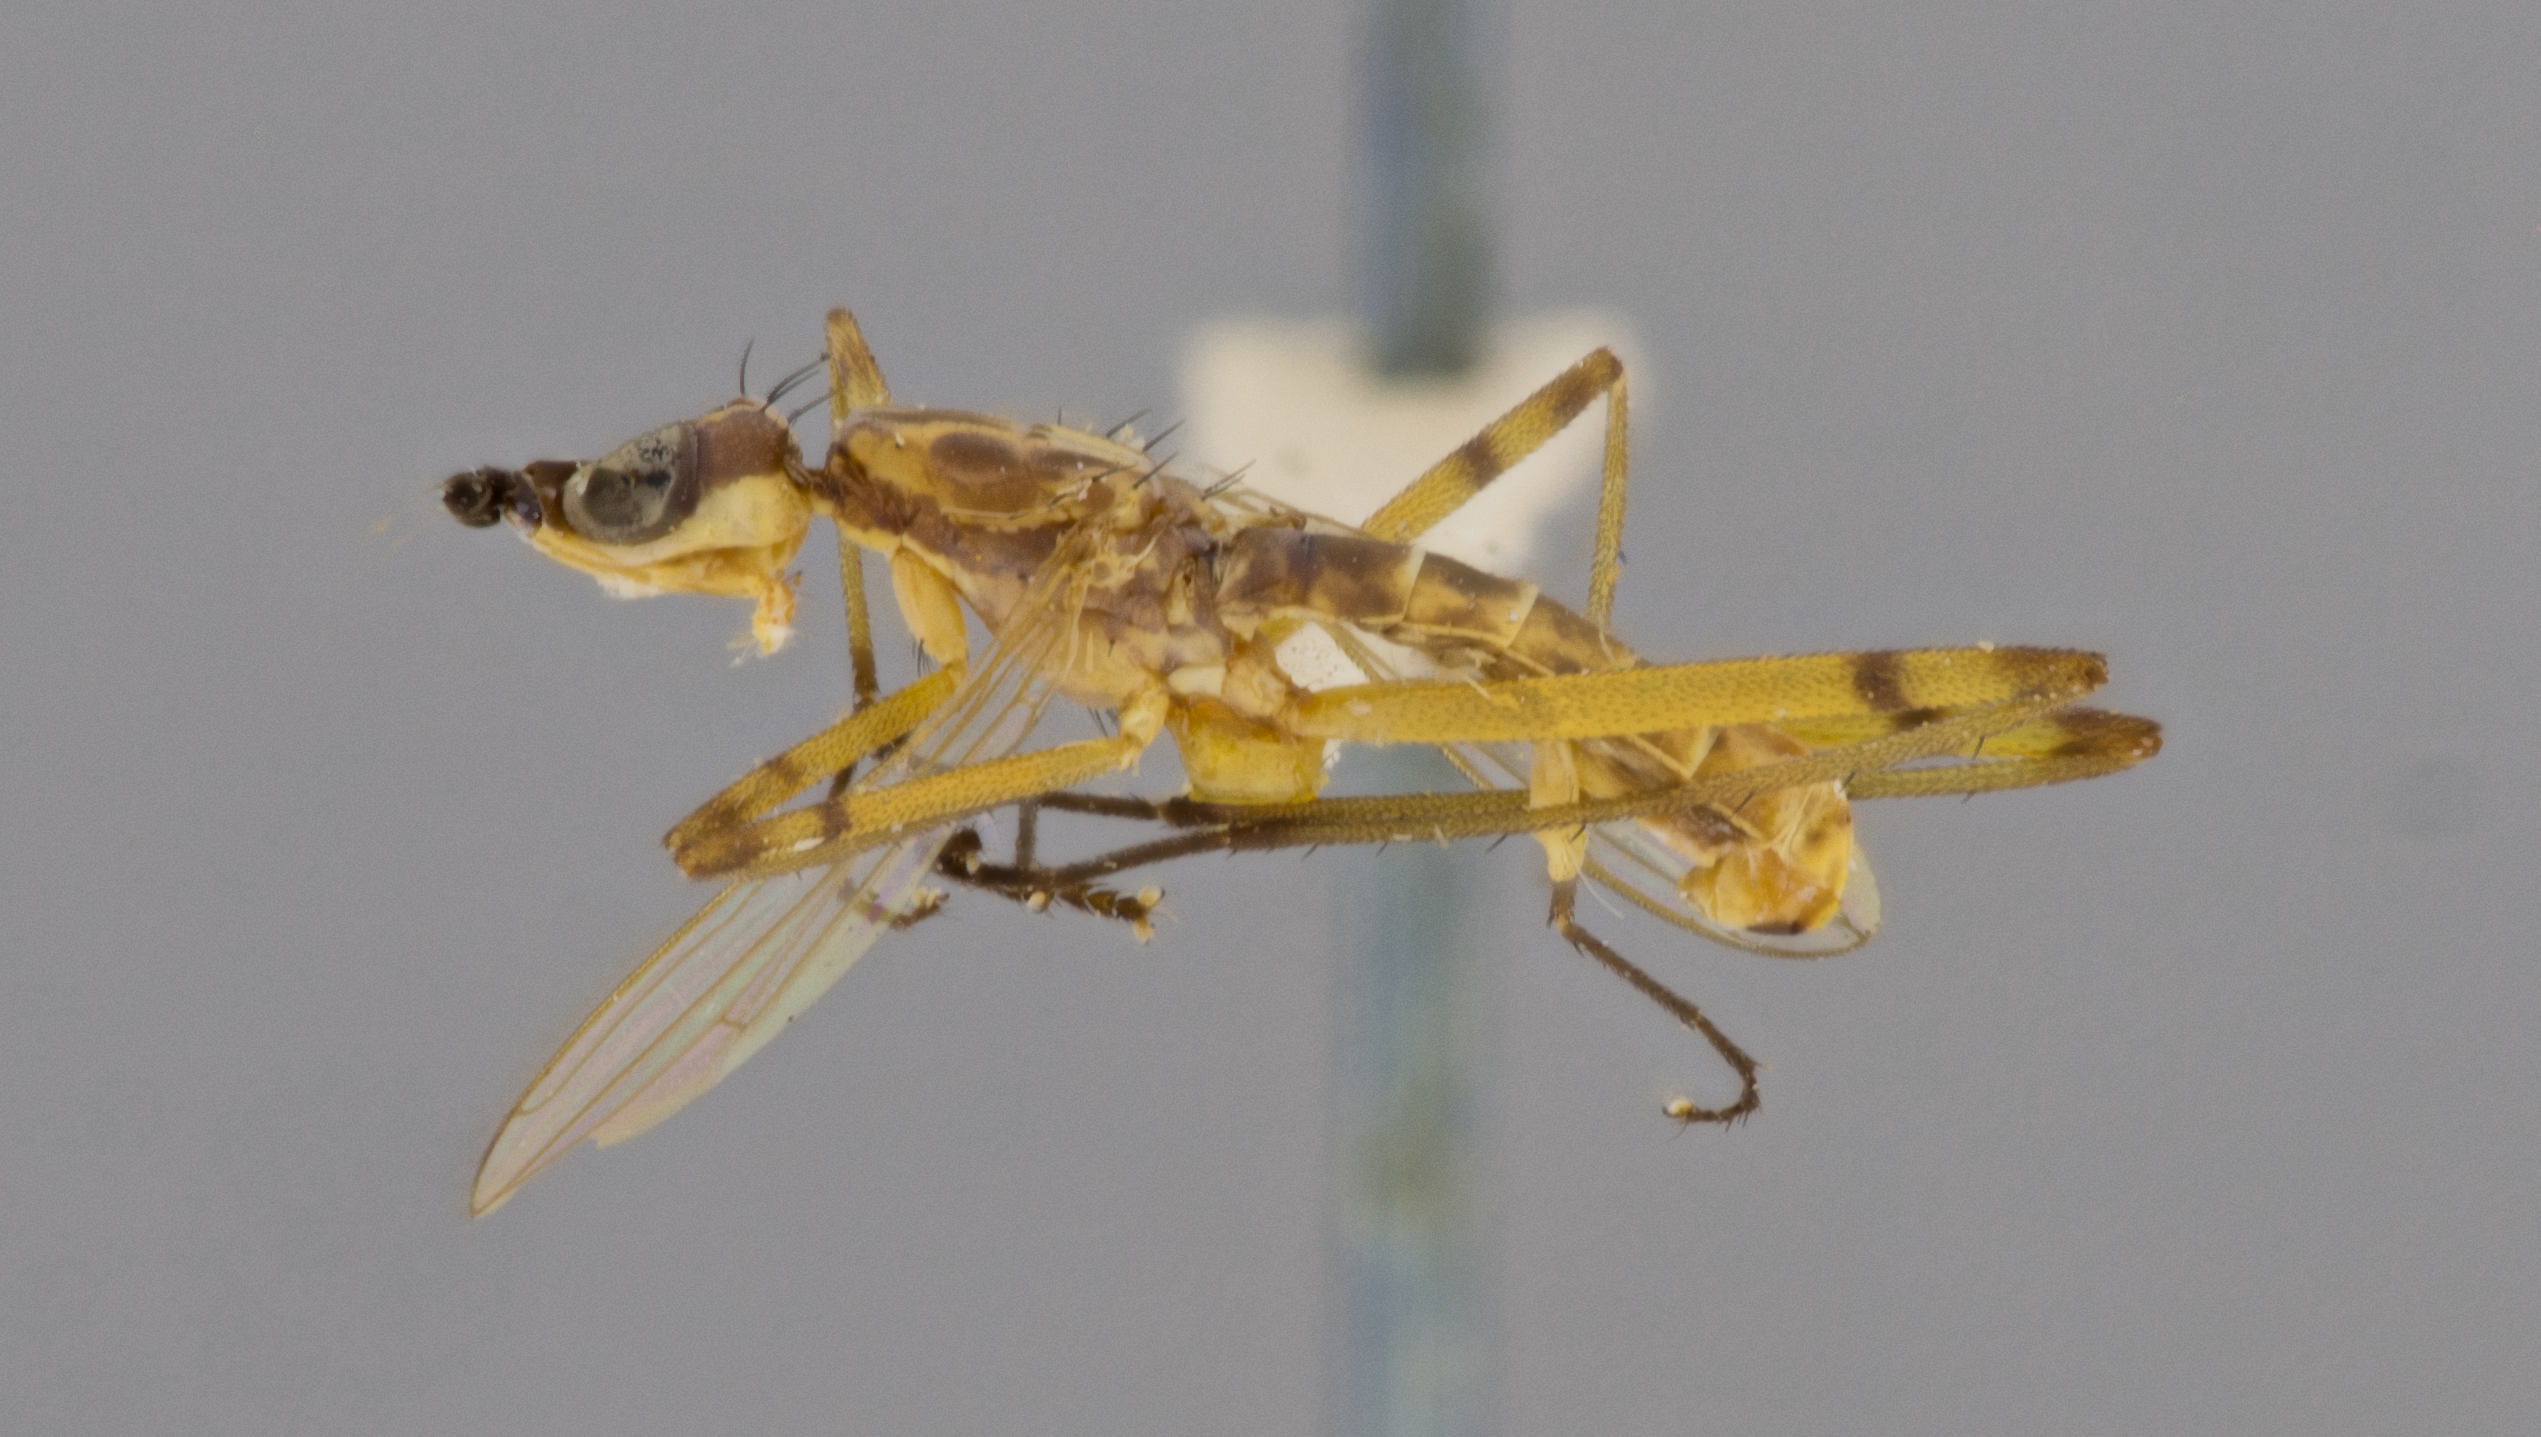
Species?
Micropeza texana
